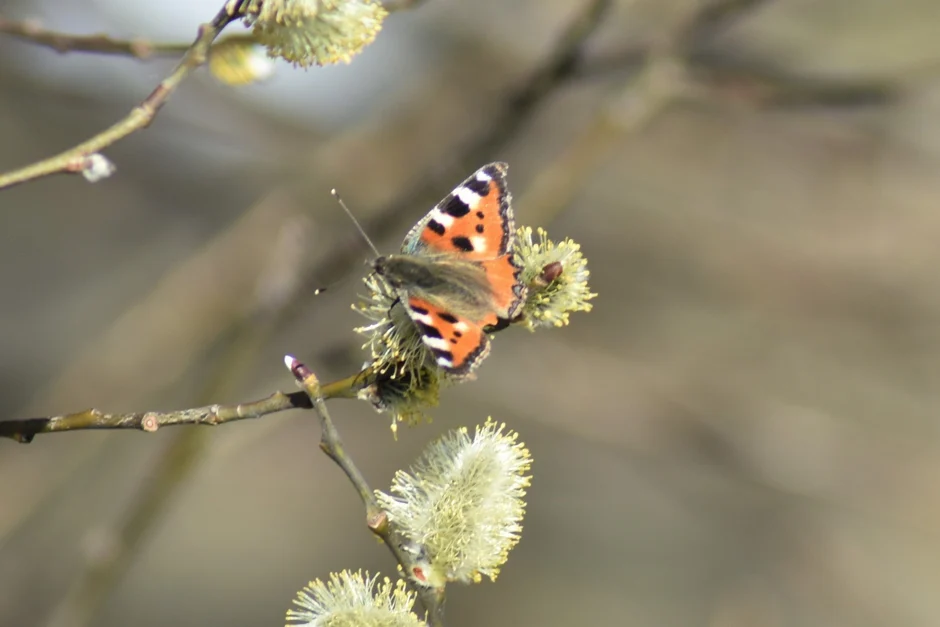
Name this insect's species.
Aglais urticae
